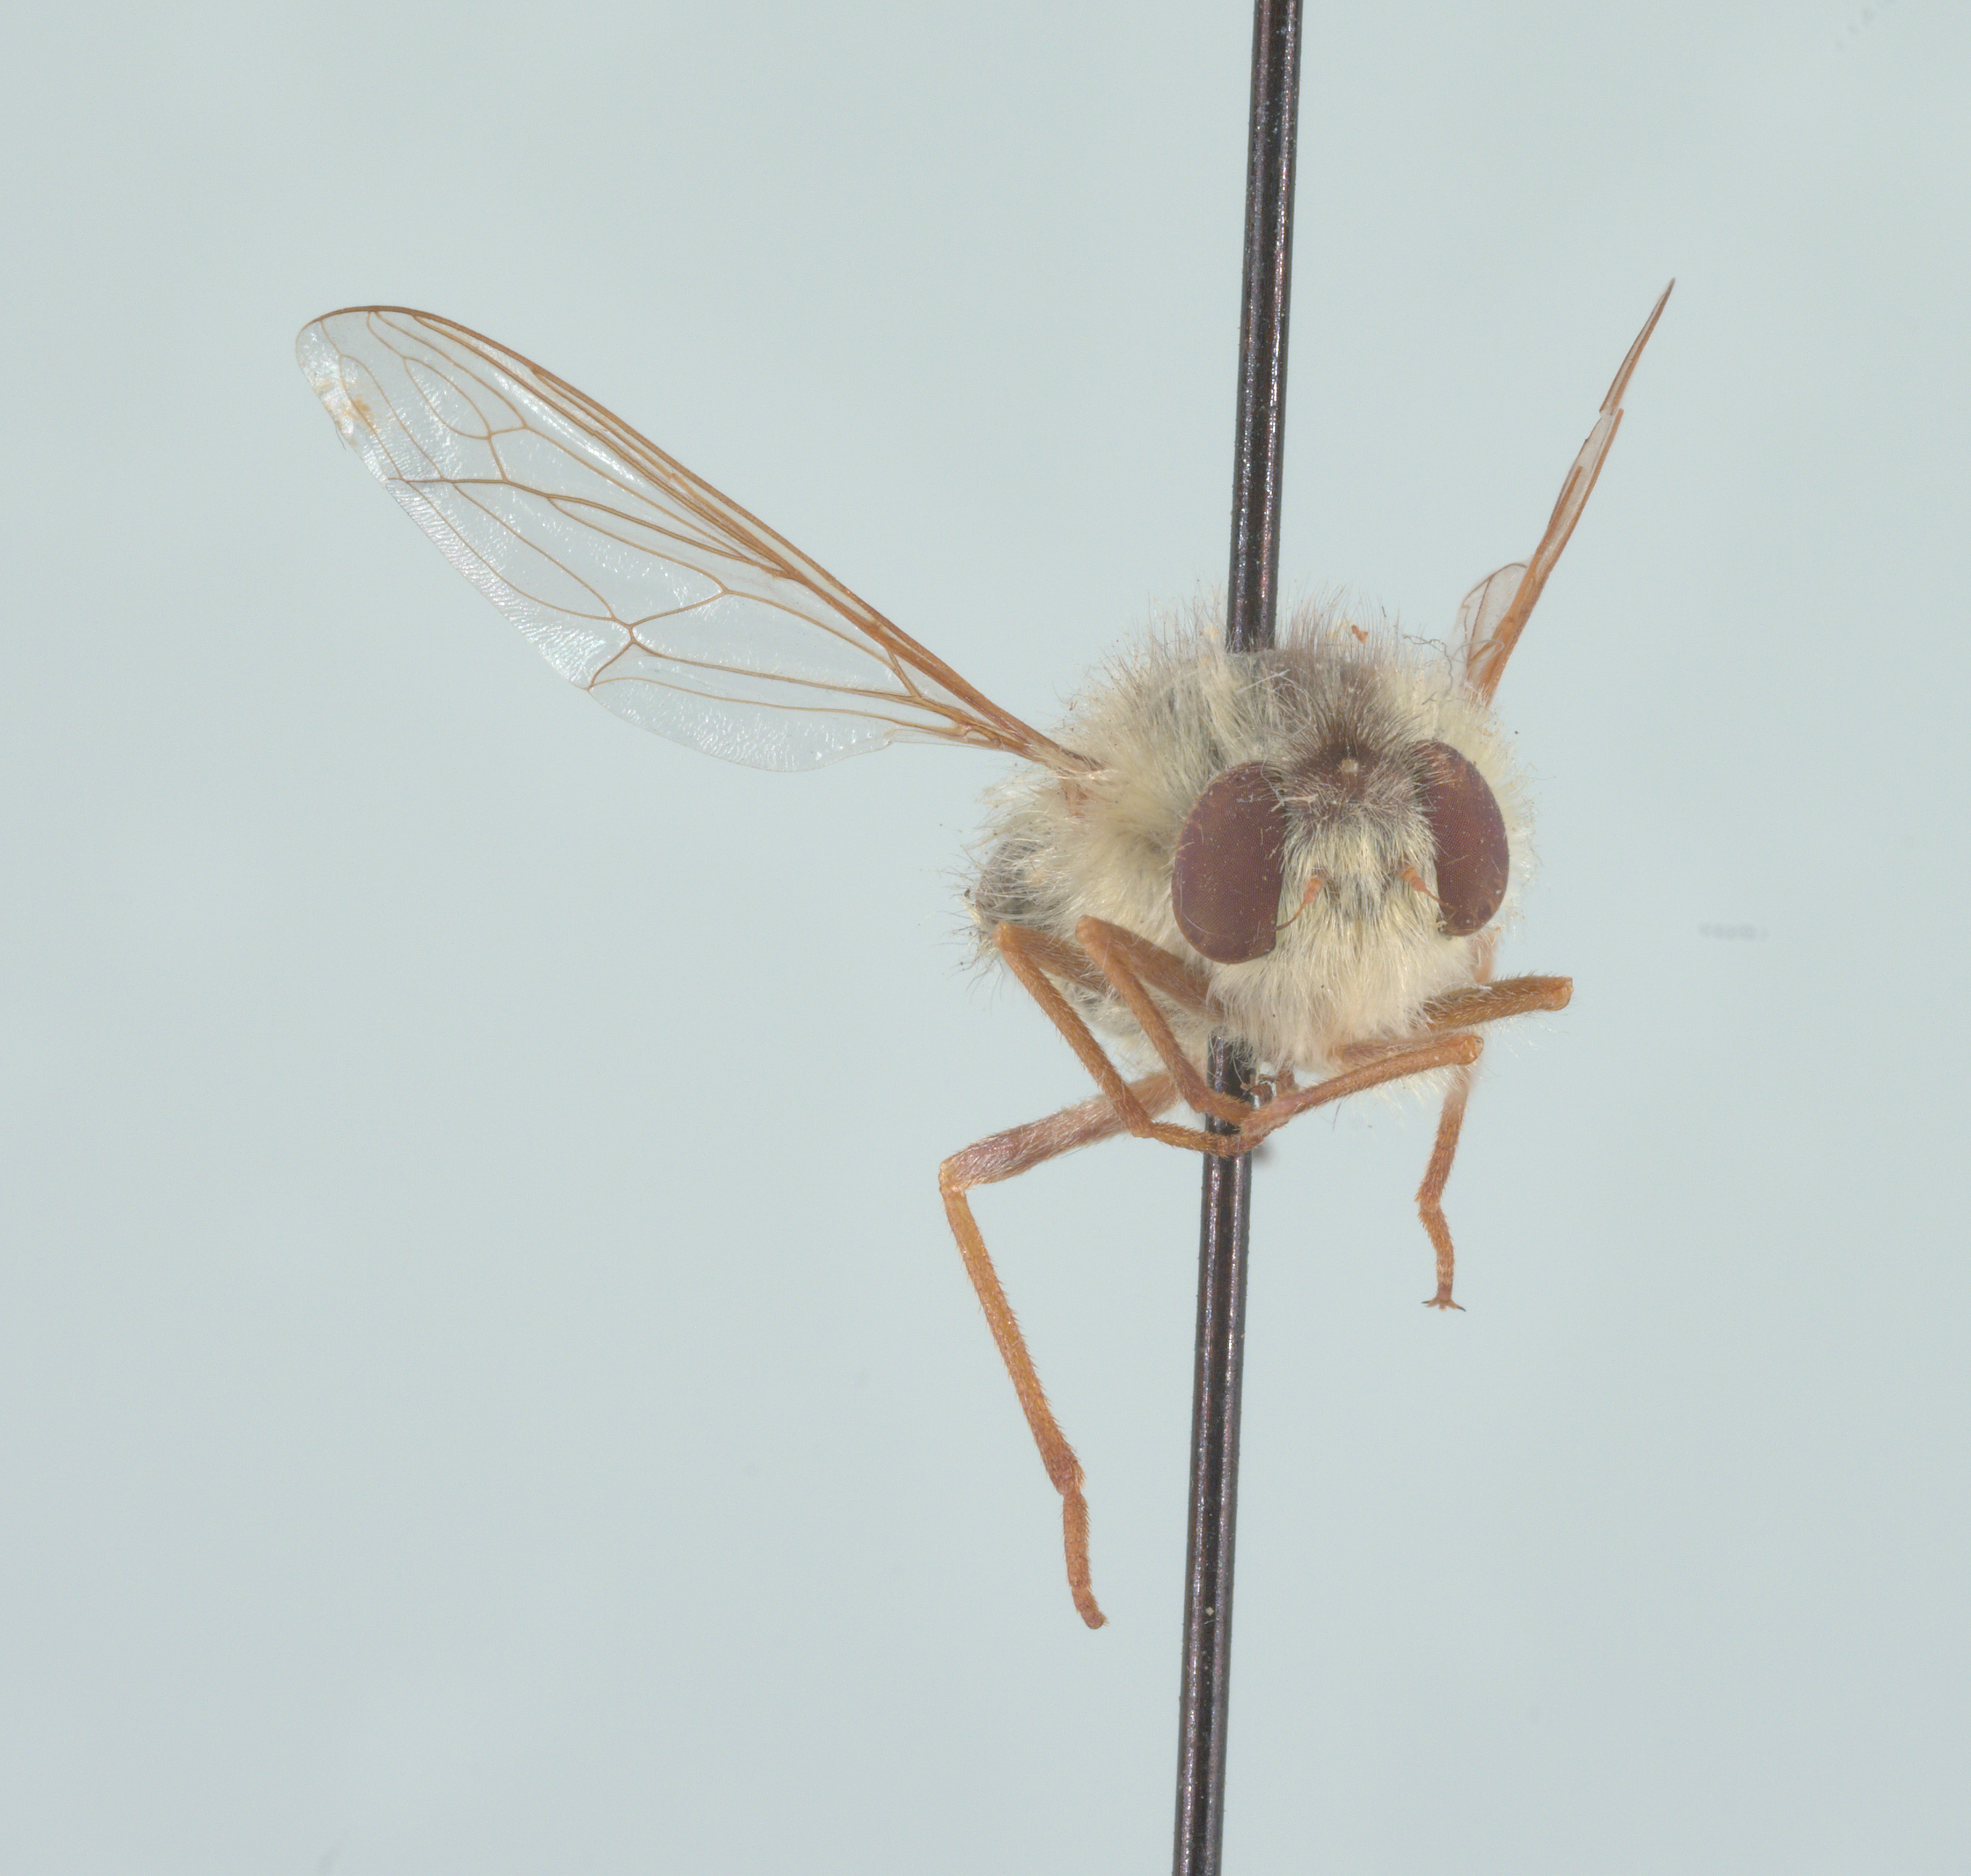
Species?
Trichopsidea clausa
